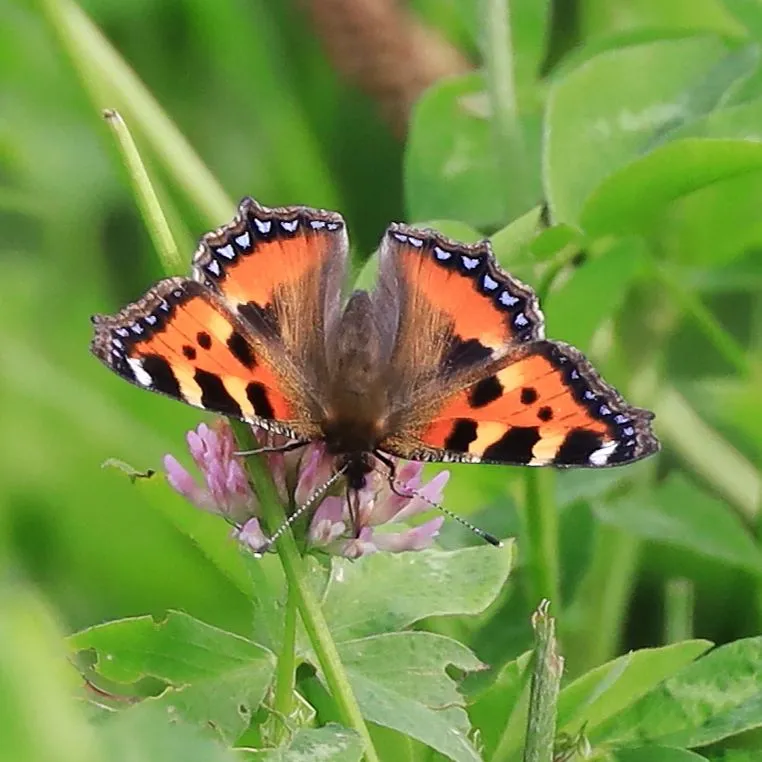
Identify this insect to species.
Aglais urticae
